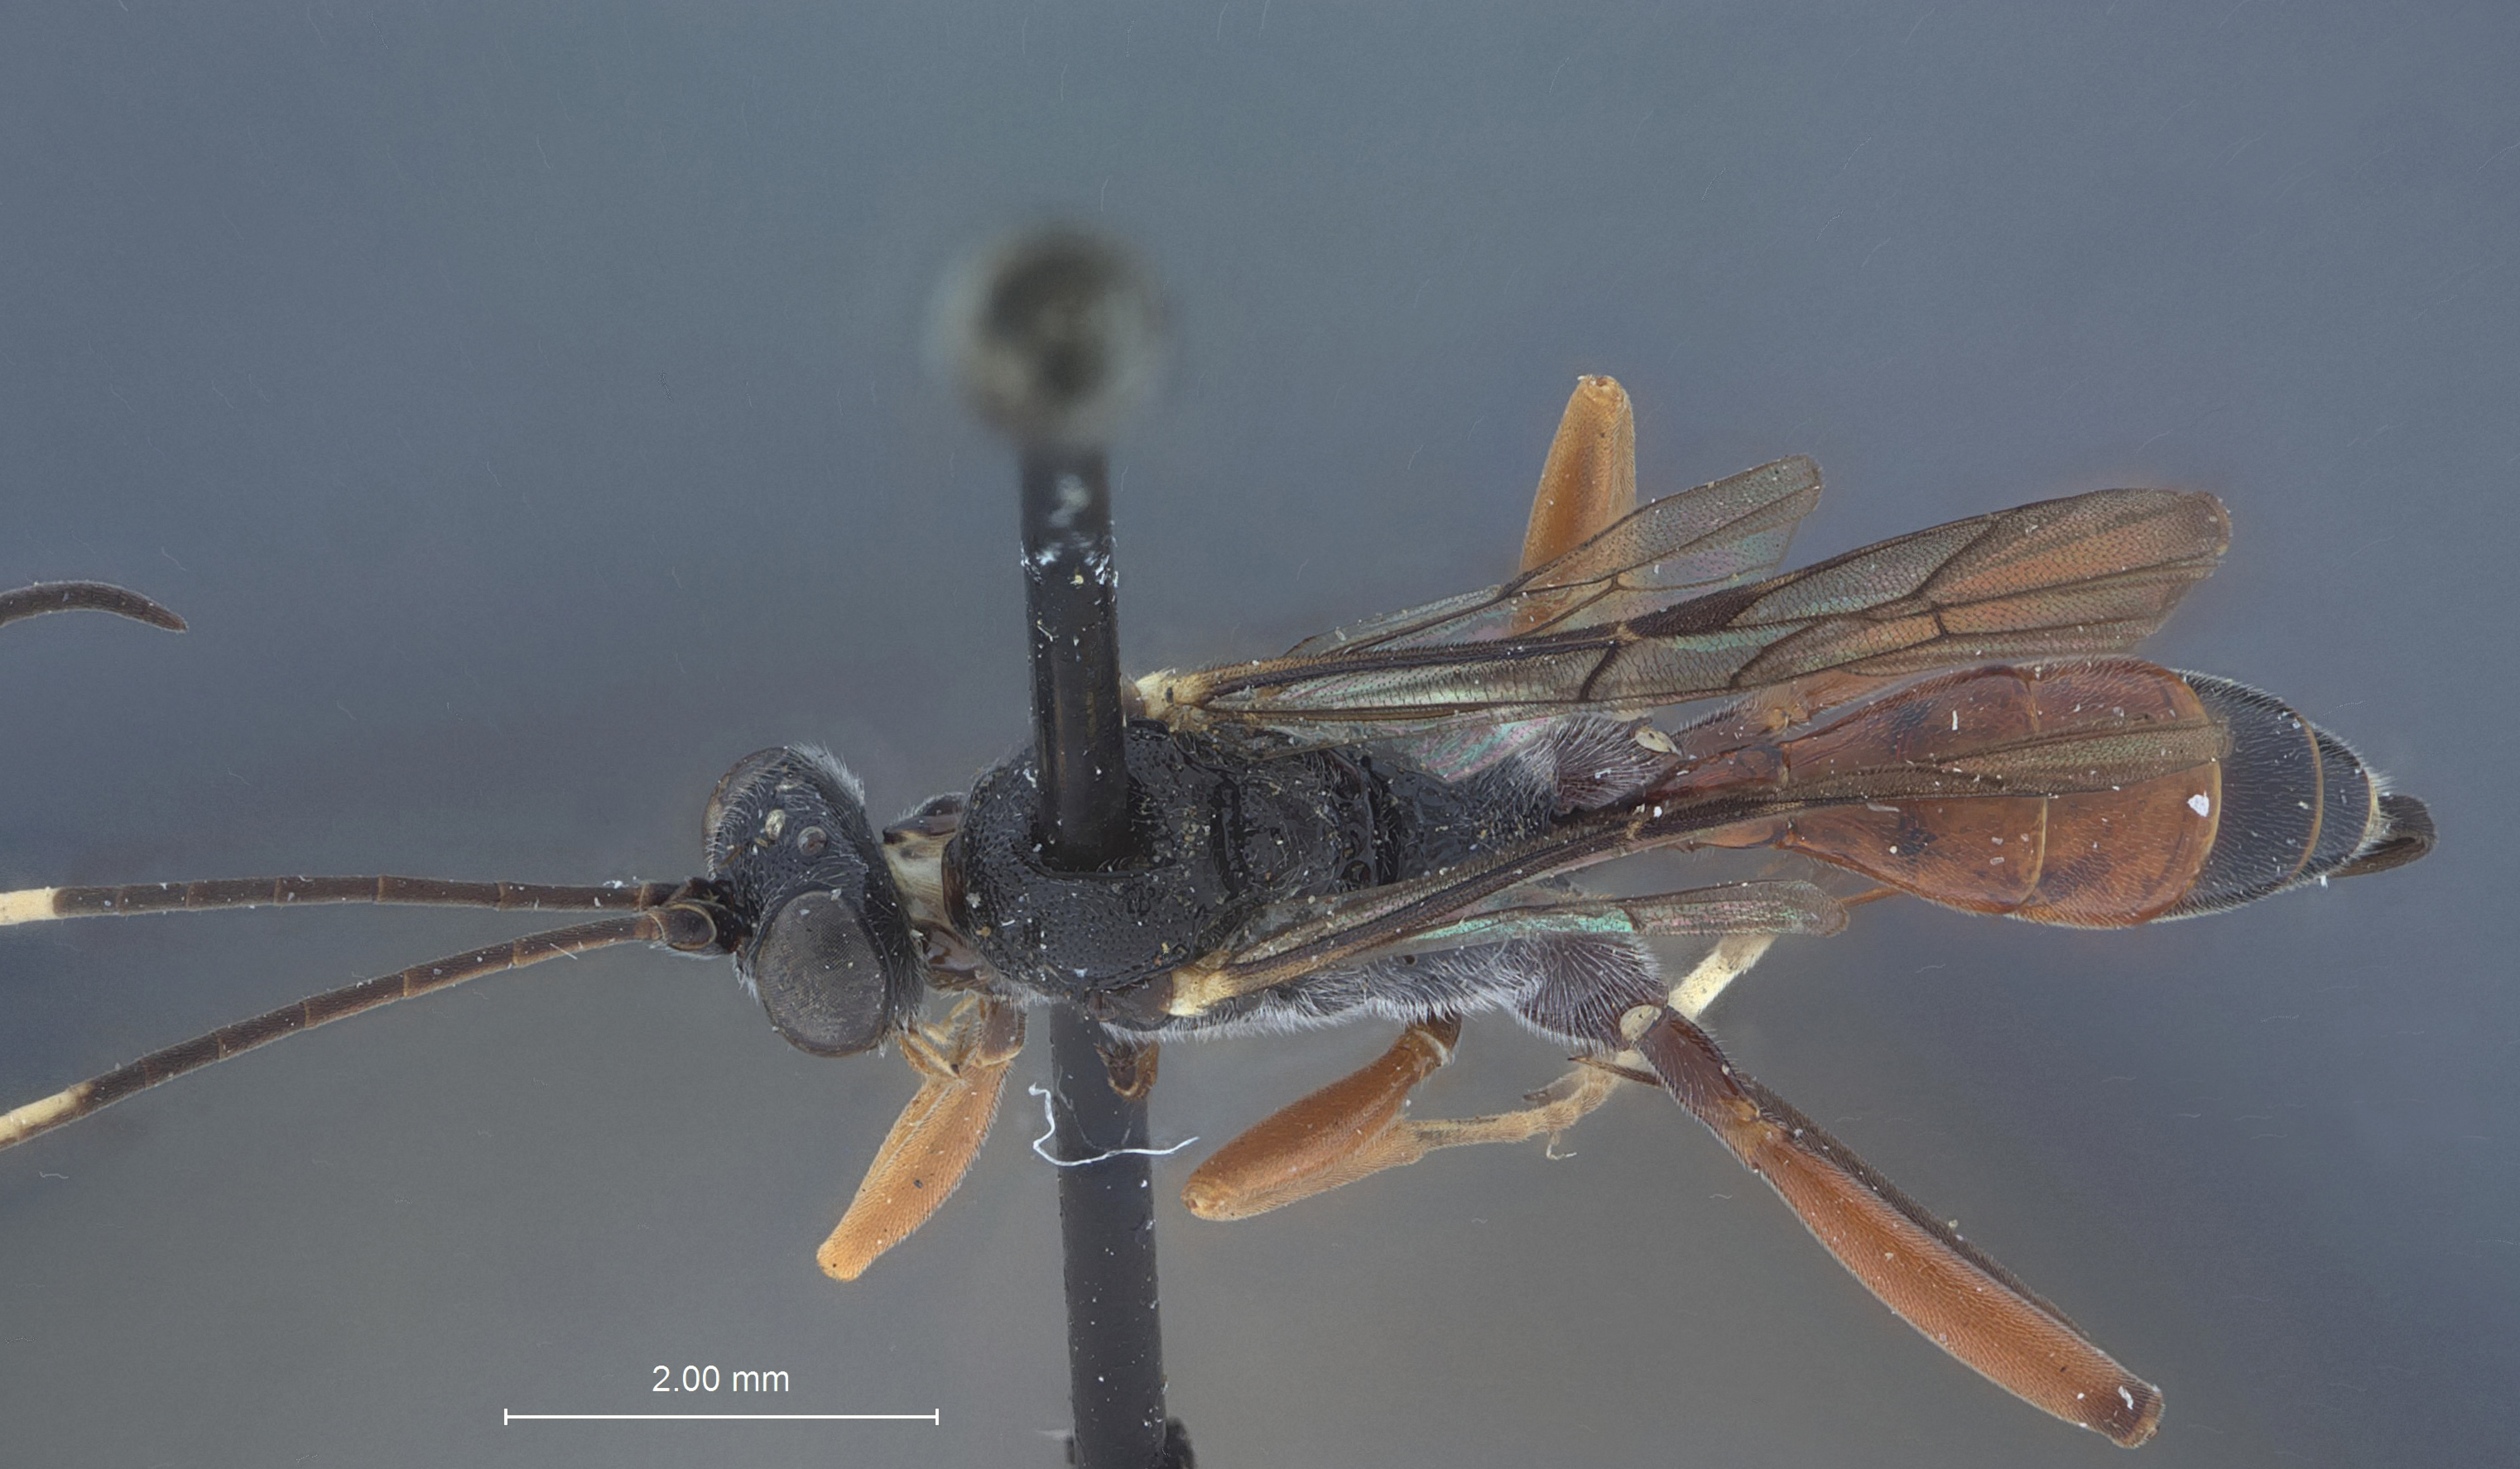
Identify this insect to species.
Trychosis sulcata
